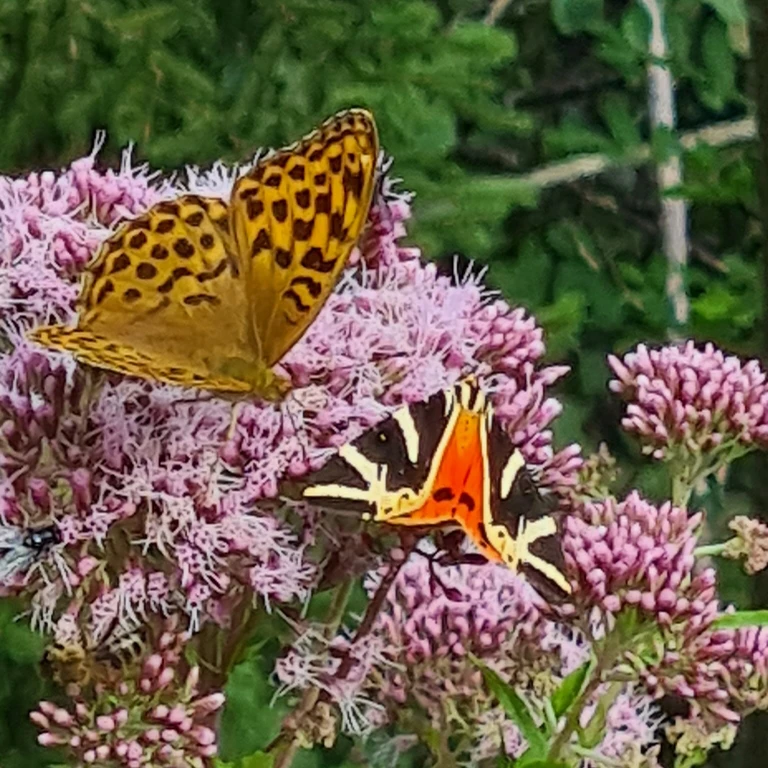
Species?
Euplagia quadripunctaria
